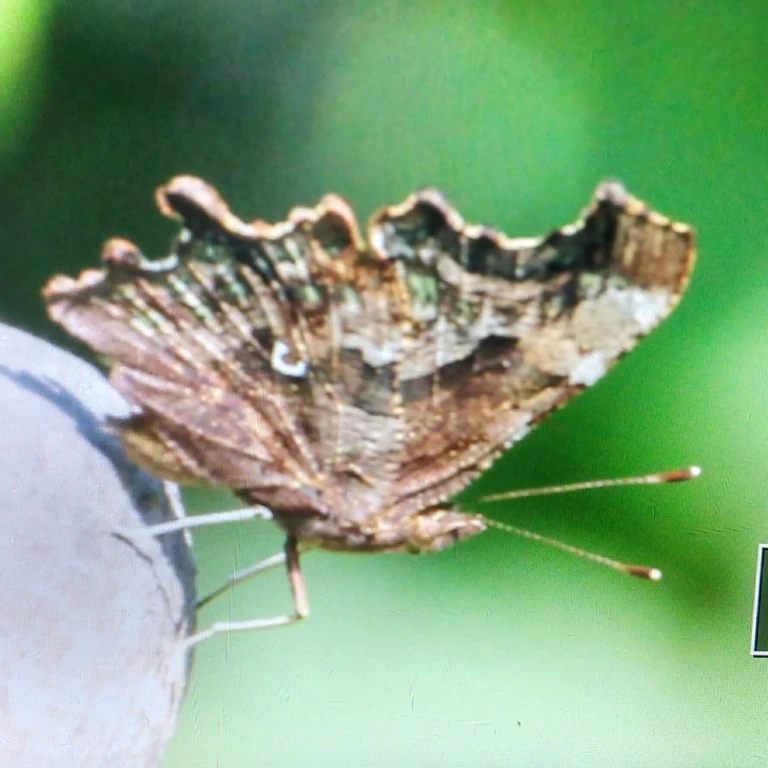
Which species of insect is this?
Polygonia c-album
